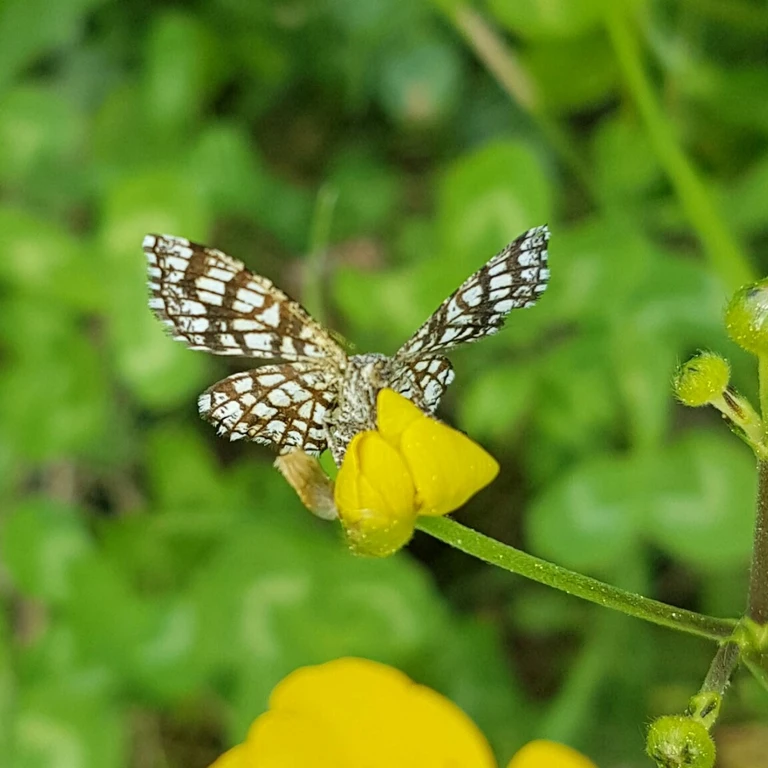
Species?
Chiasmia clathrata
